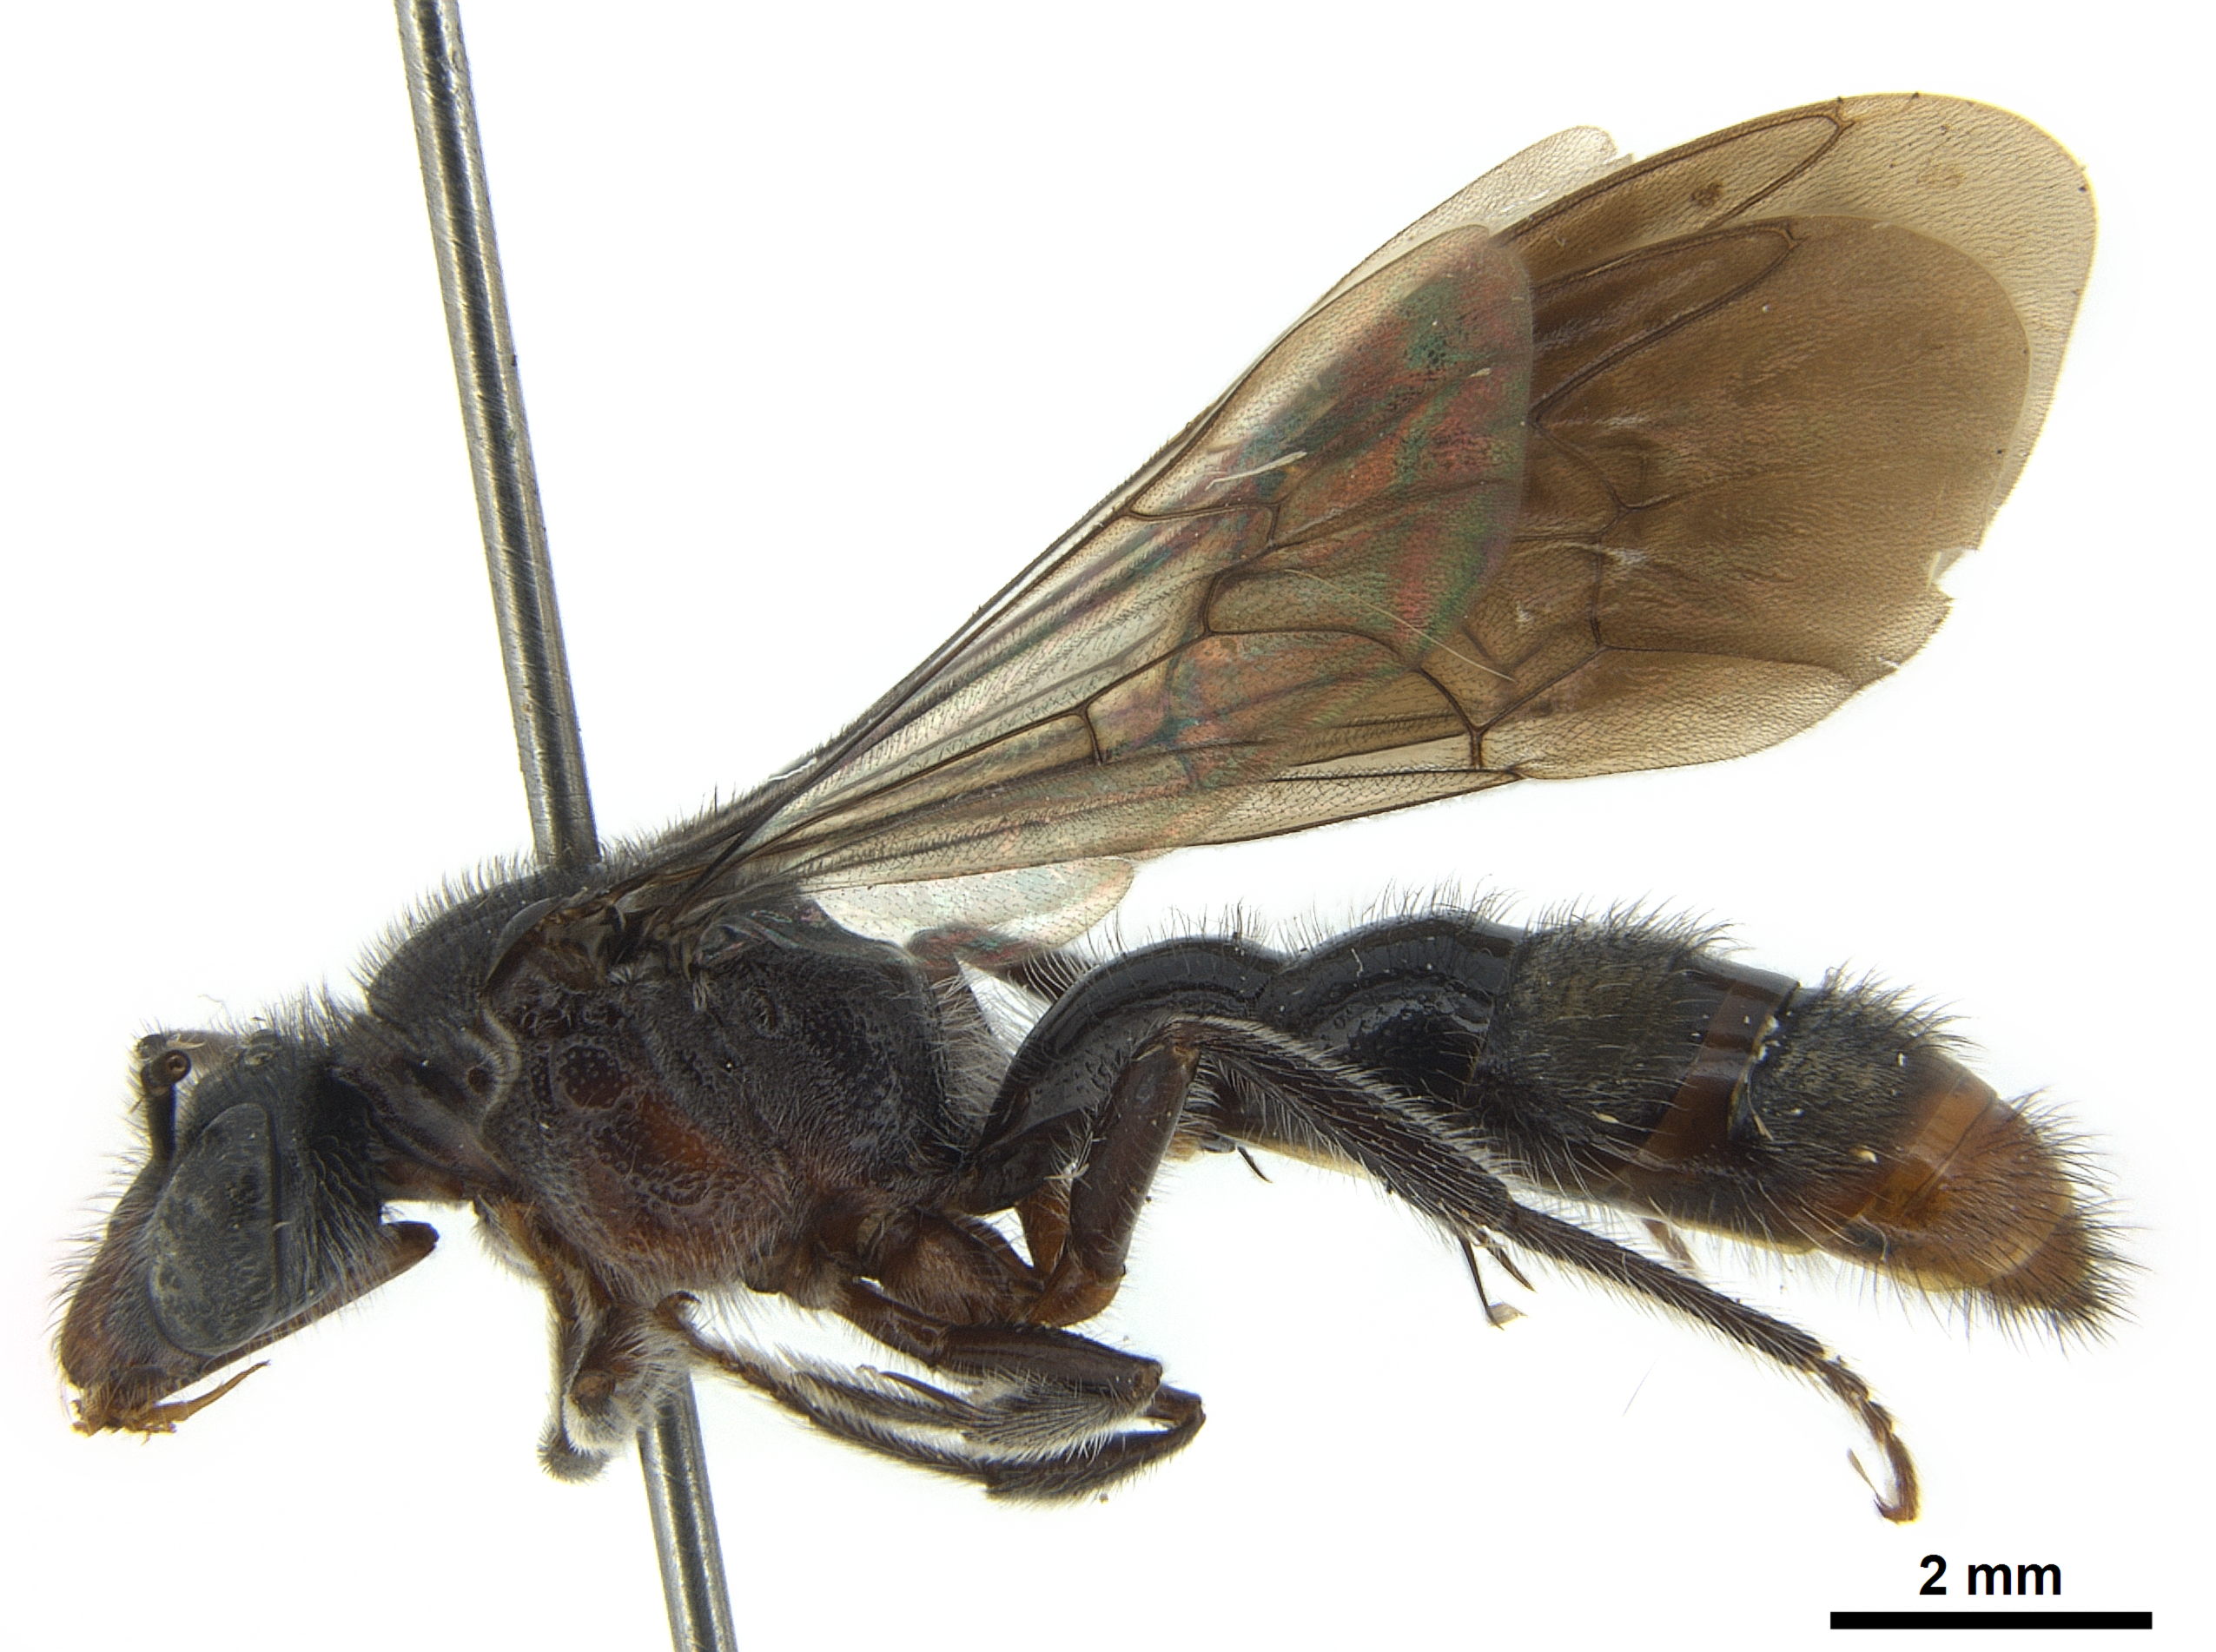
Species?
Parathrincostoma seyrigi
